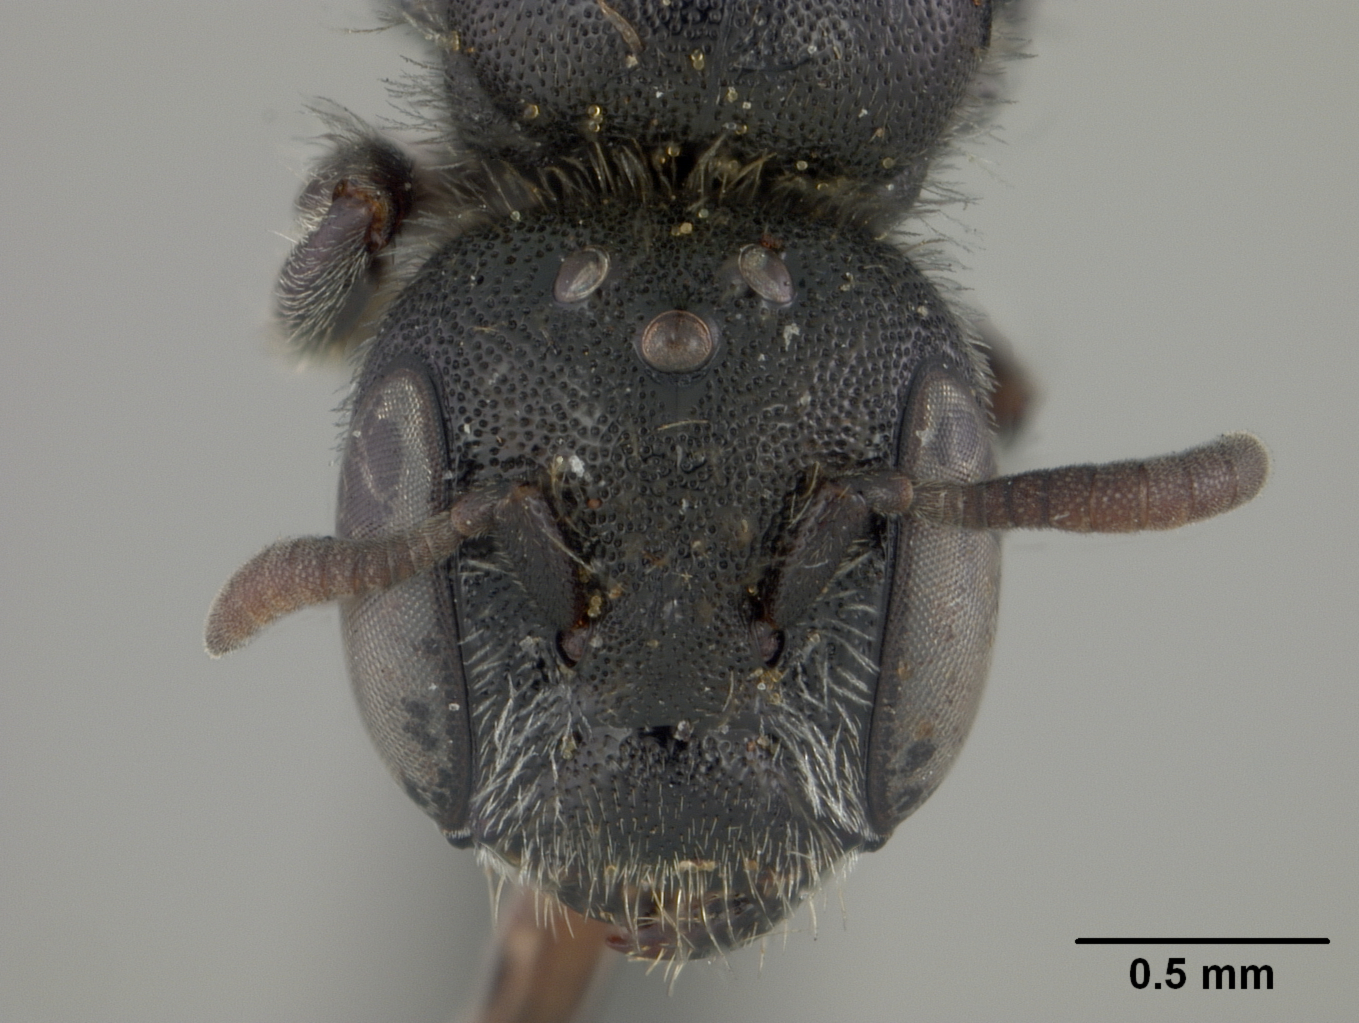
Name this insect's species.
Chelostoma minuta
